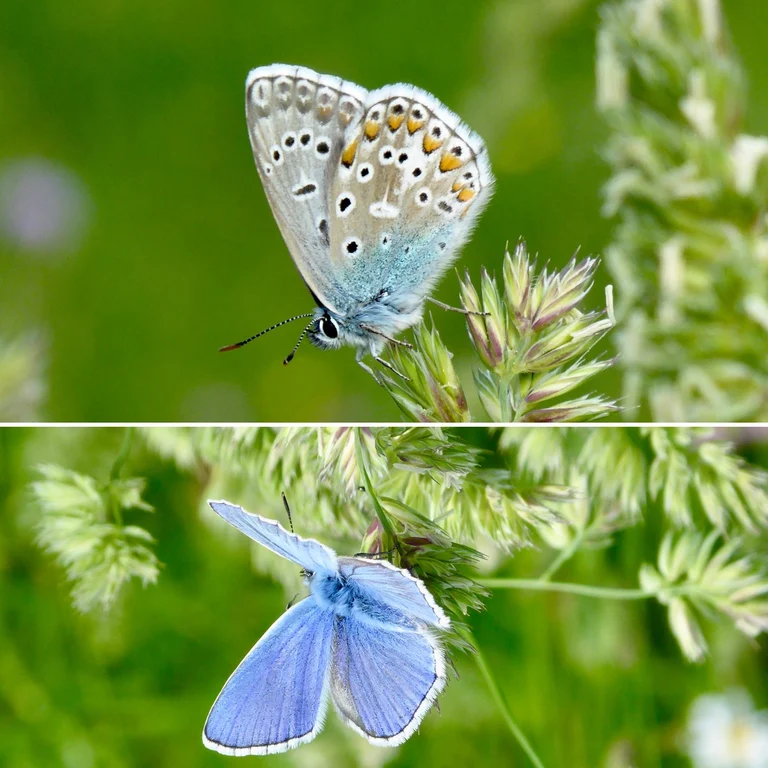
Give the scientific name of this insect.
Lysandra bellargus
